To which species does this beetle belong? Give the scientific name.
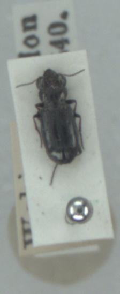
Notiophilus palustris
